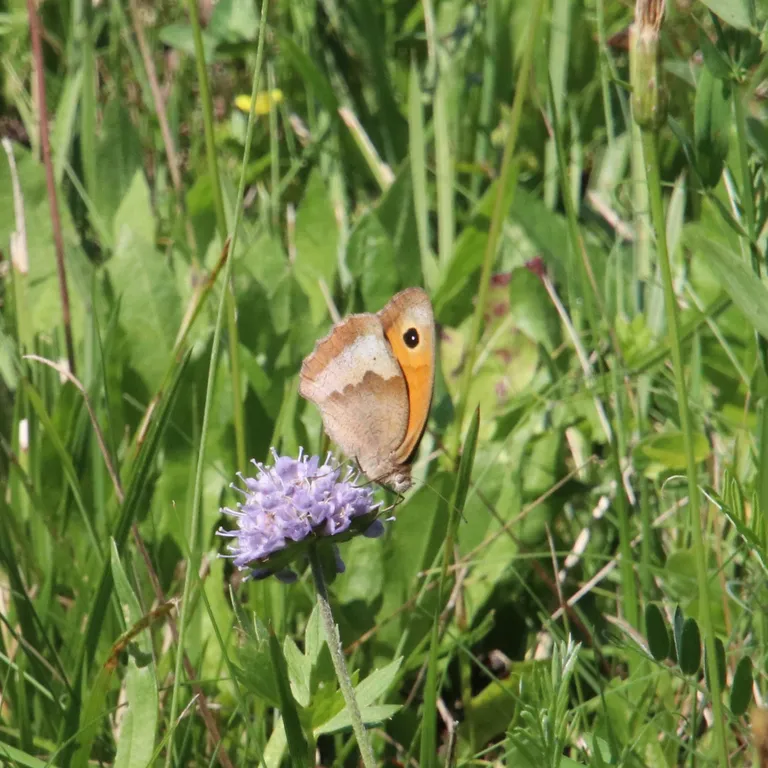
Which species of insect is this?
Maniola jurtina
